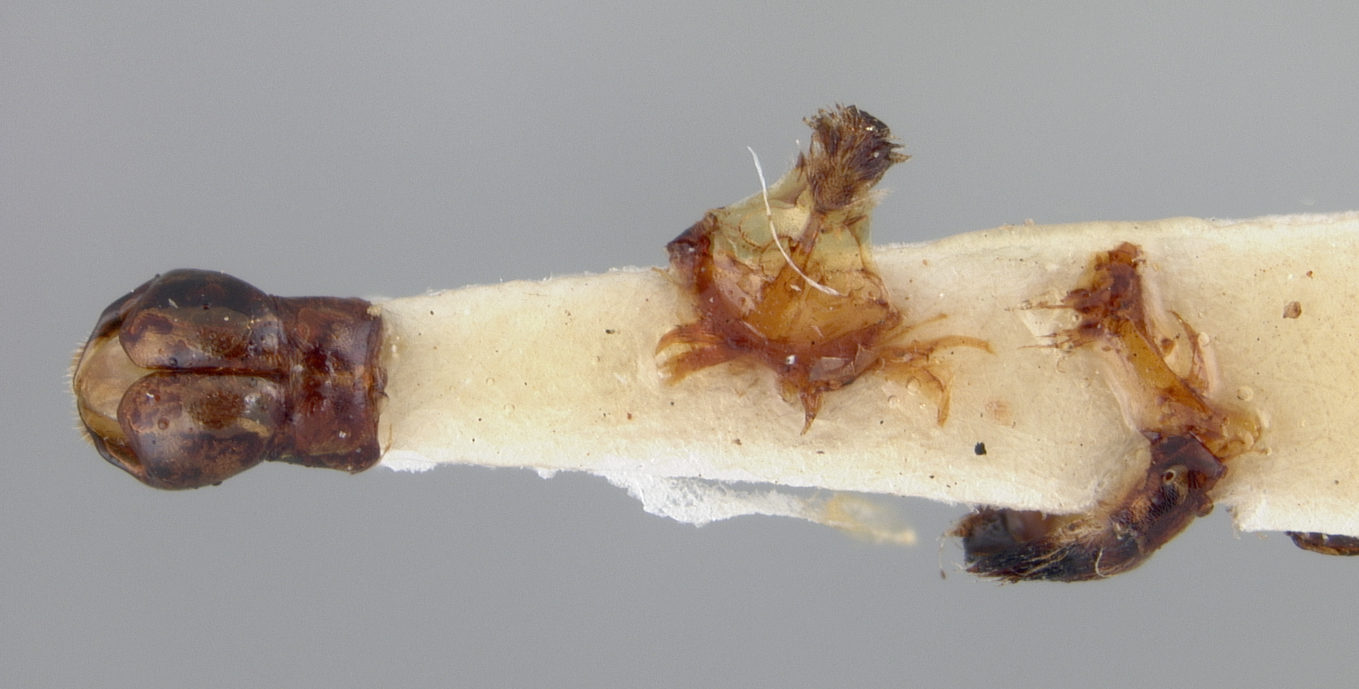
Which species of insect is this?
Cilissa erythrogaster
